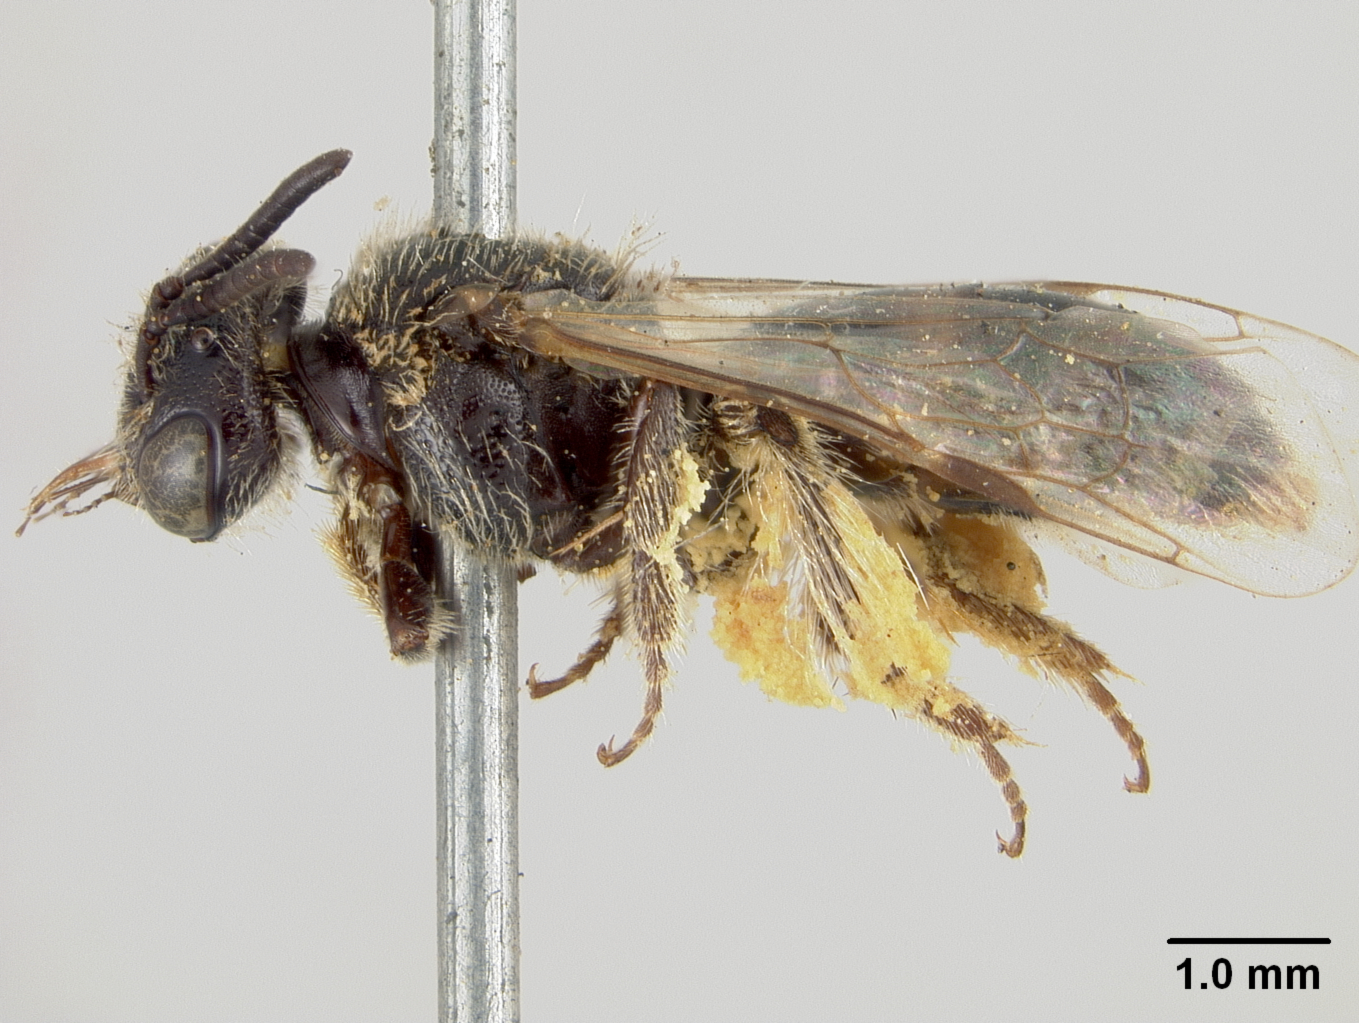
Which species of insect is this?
Panurginus nitescens
